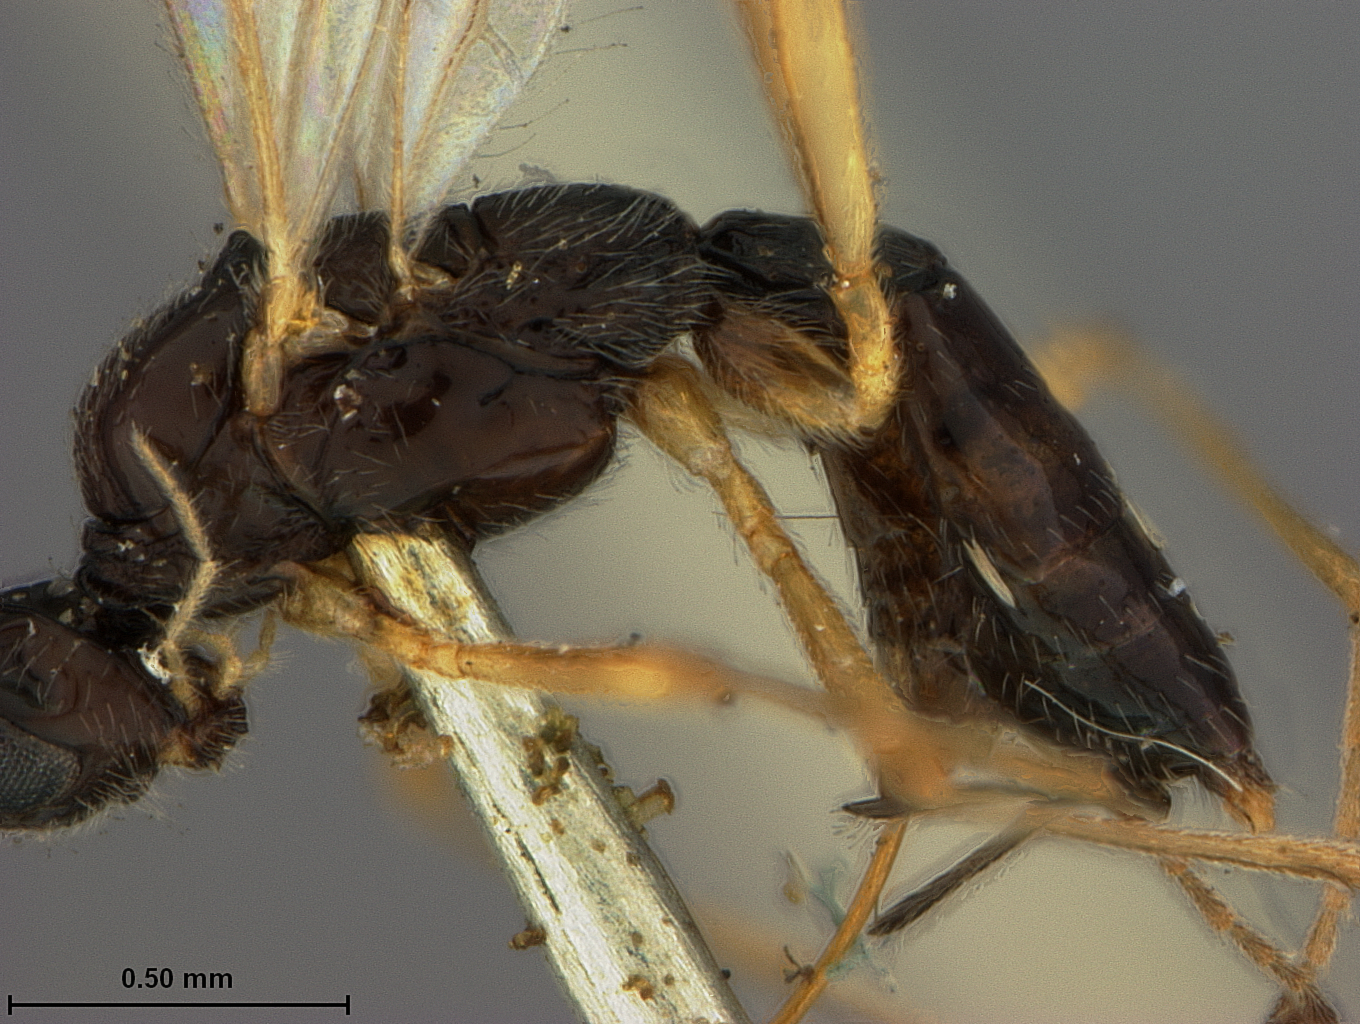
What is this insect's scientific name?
Exothecus alaskensis
